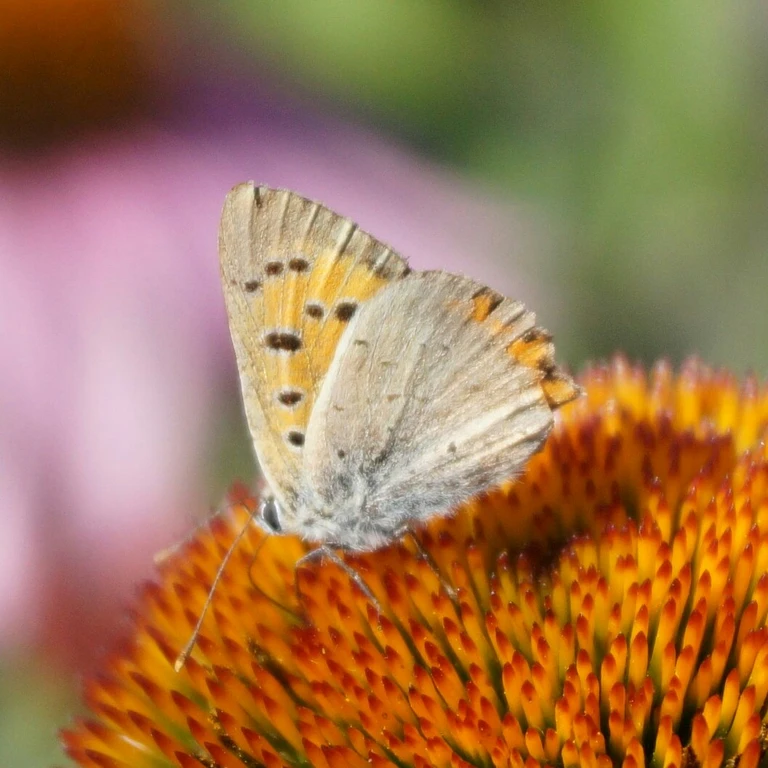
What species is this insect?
Lycaena phlaeas
